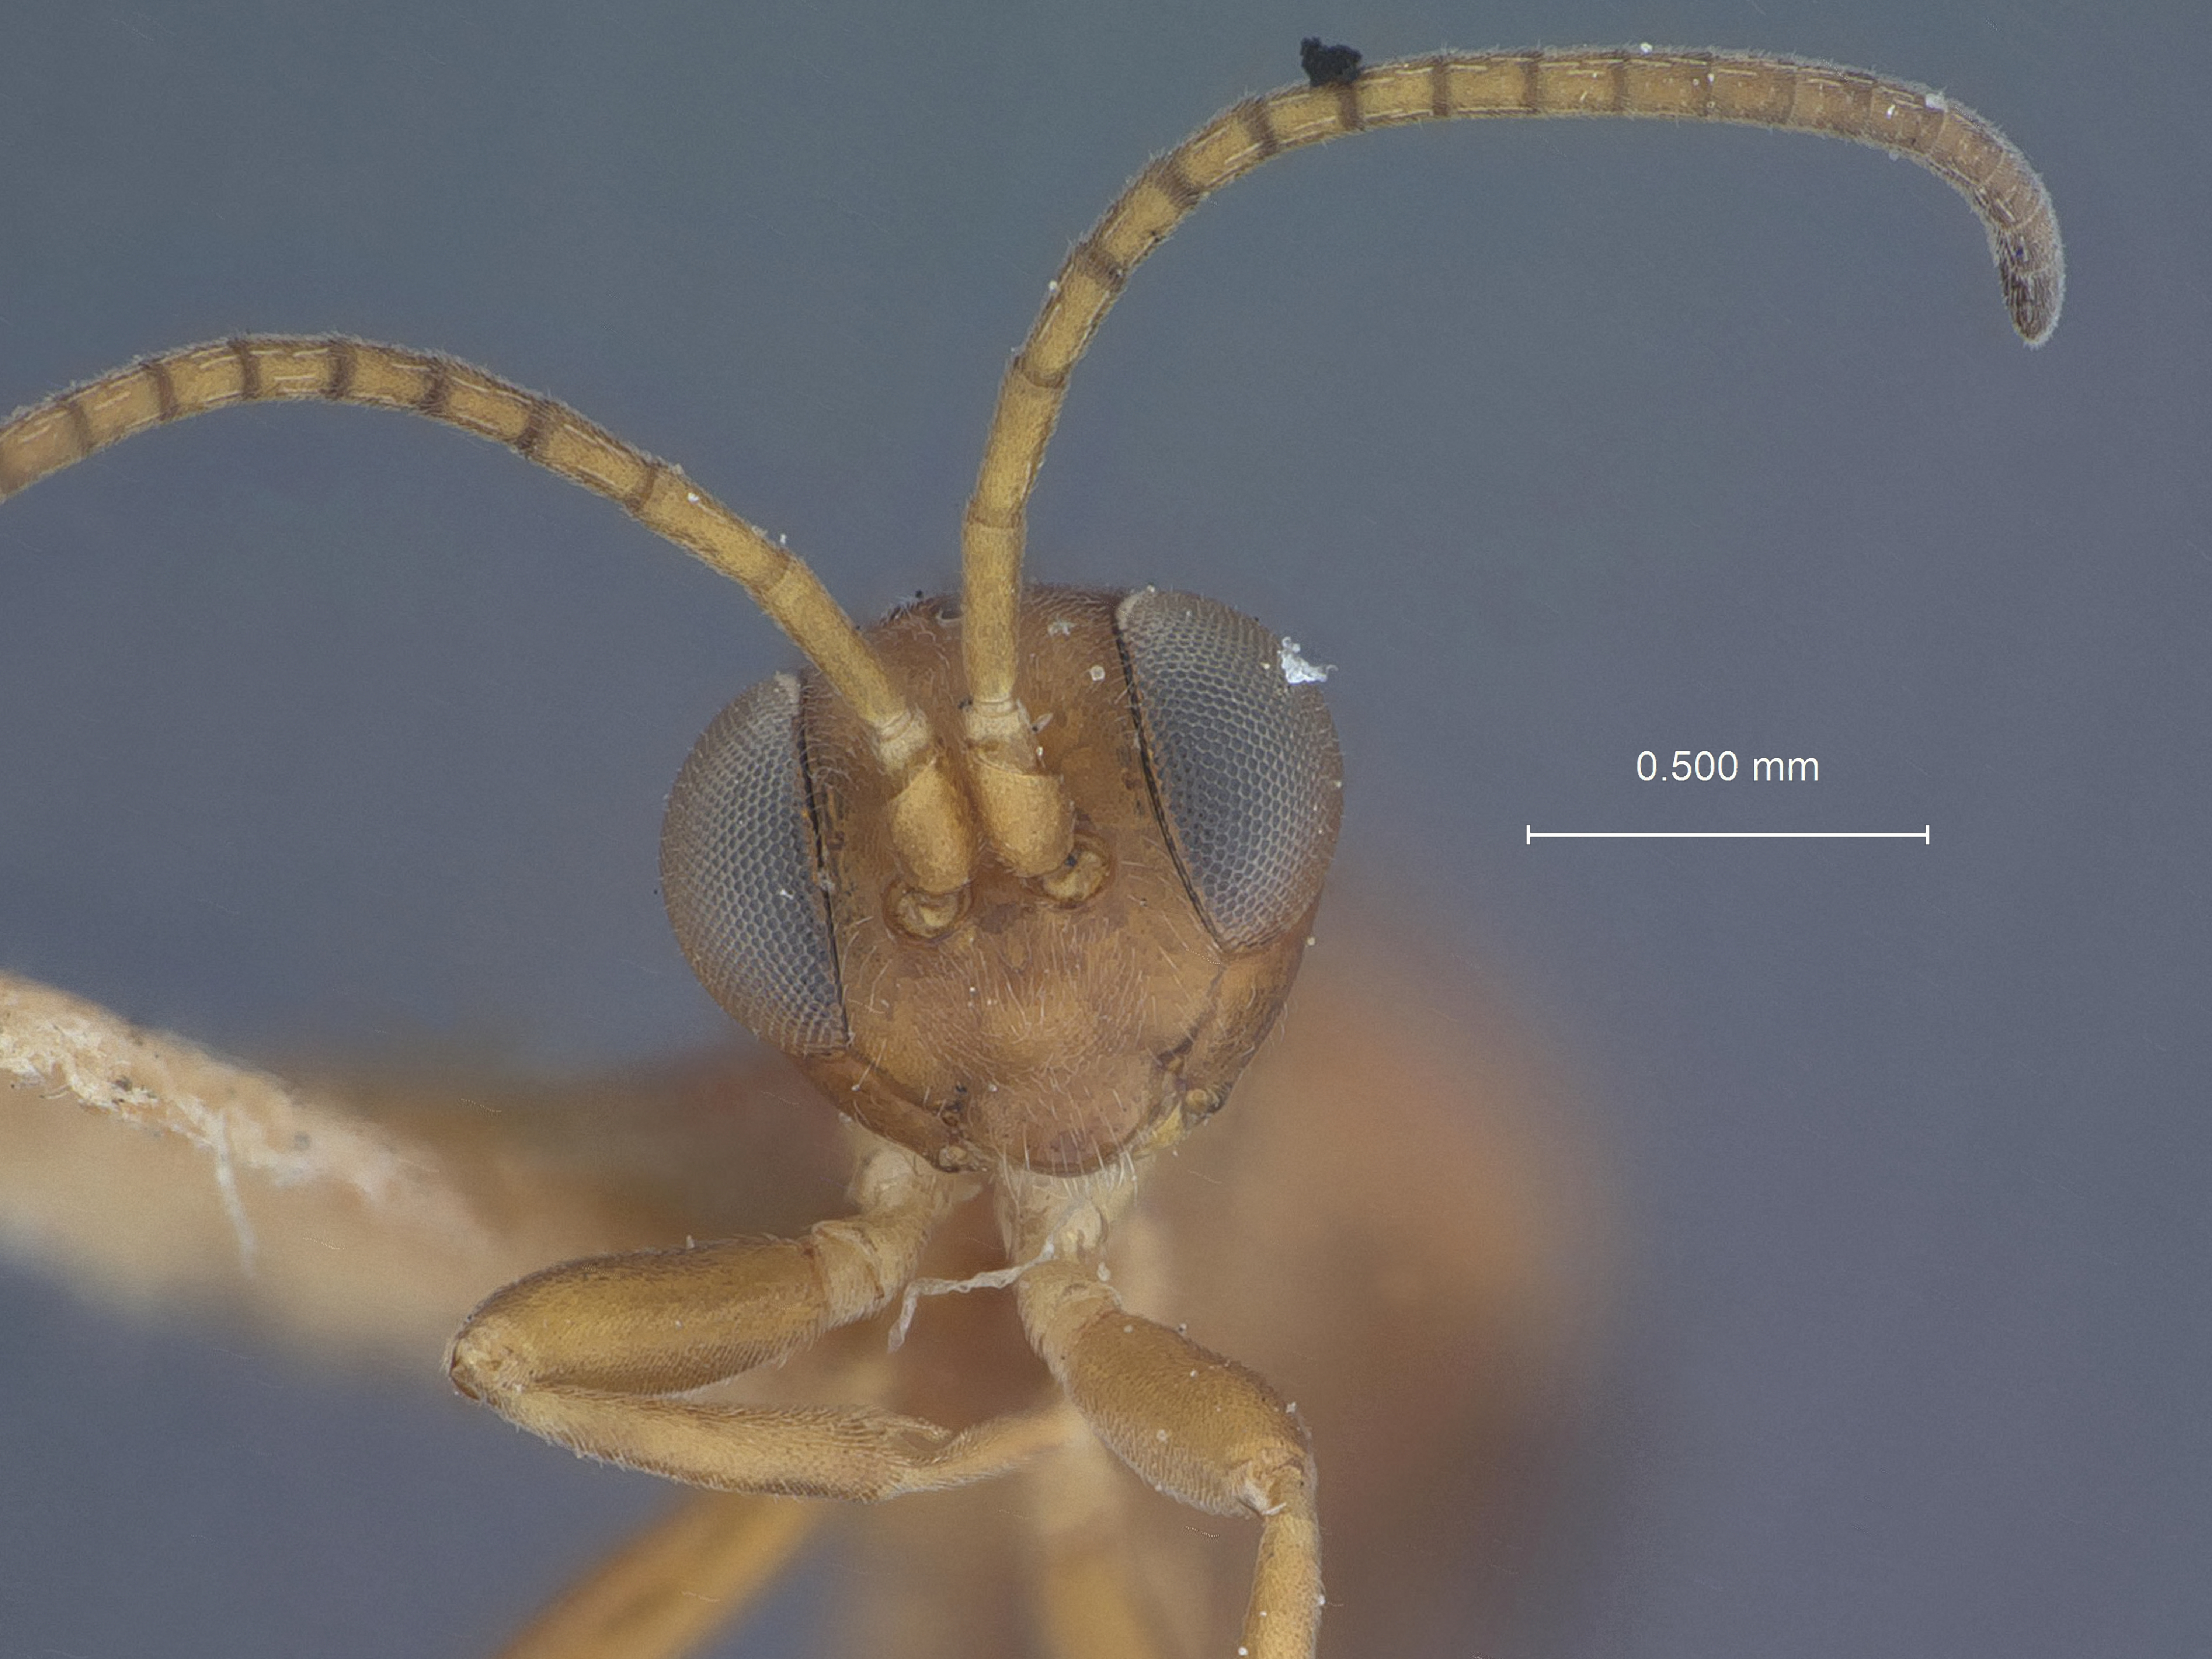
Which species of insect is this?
Pezomachus brevistylus
